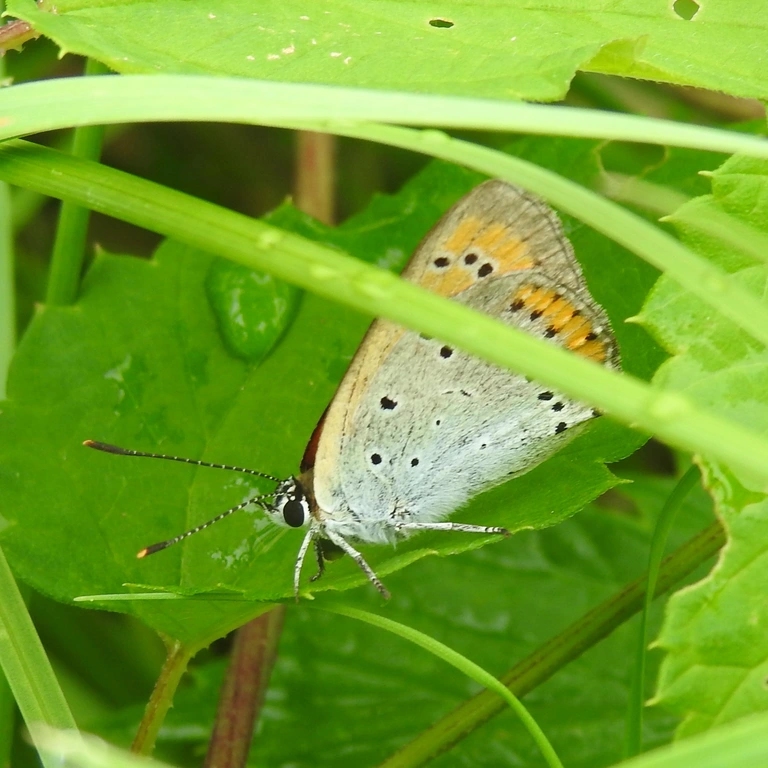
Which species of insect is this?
Lycaena dispar
